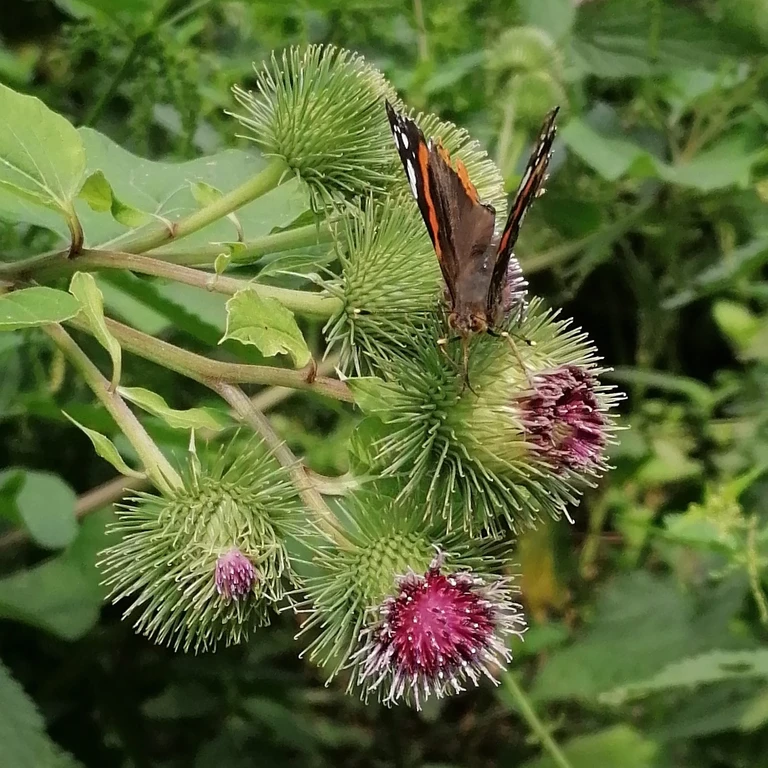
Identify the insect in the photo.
Vanessa atalanta
